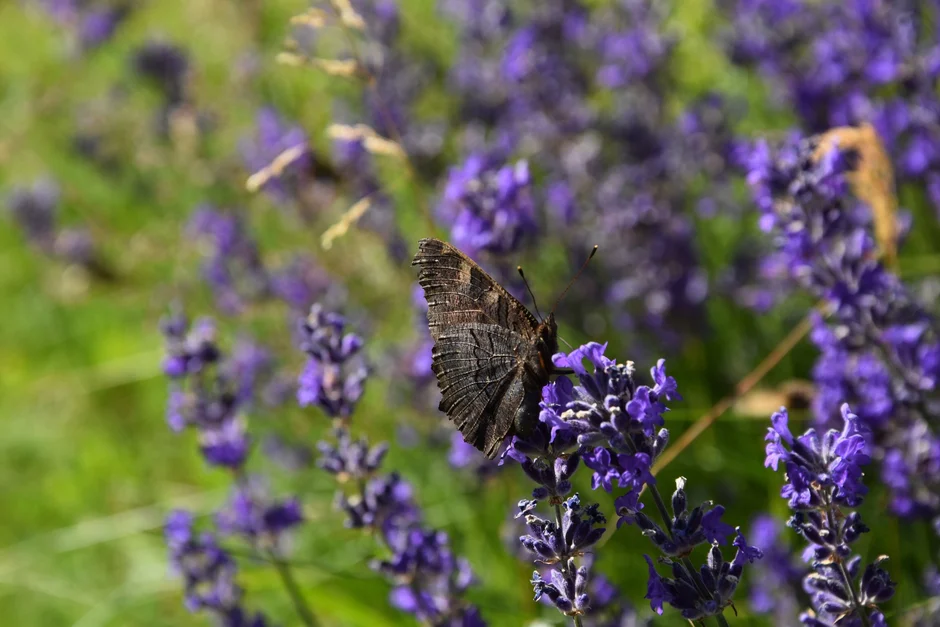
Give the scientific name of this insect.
Aglais io
